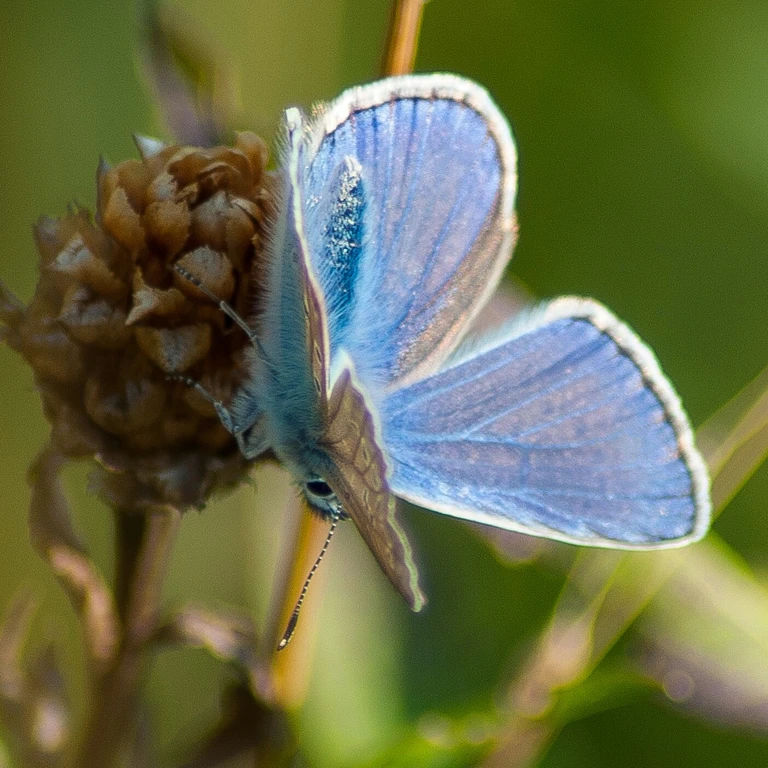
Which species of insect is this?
Polyommatus icarus
